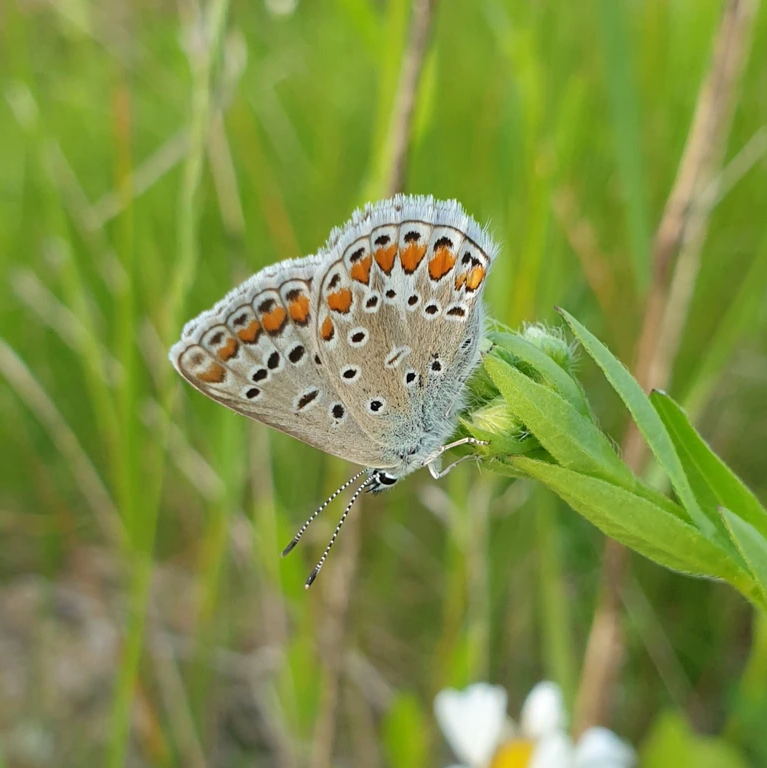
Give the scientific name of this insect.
Polyommatus icarus
